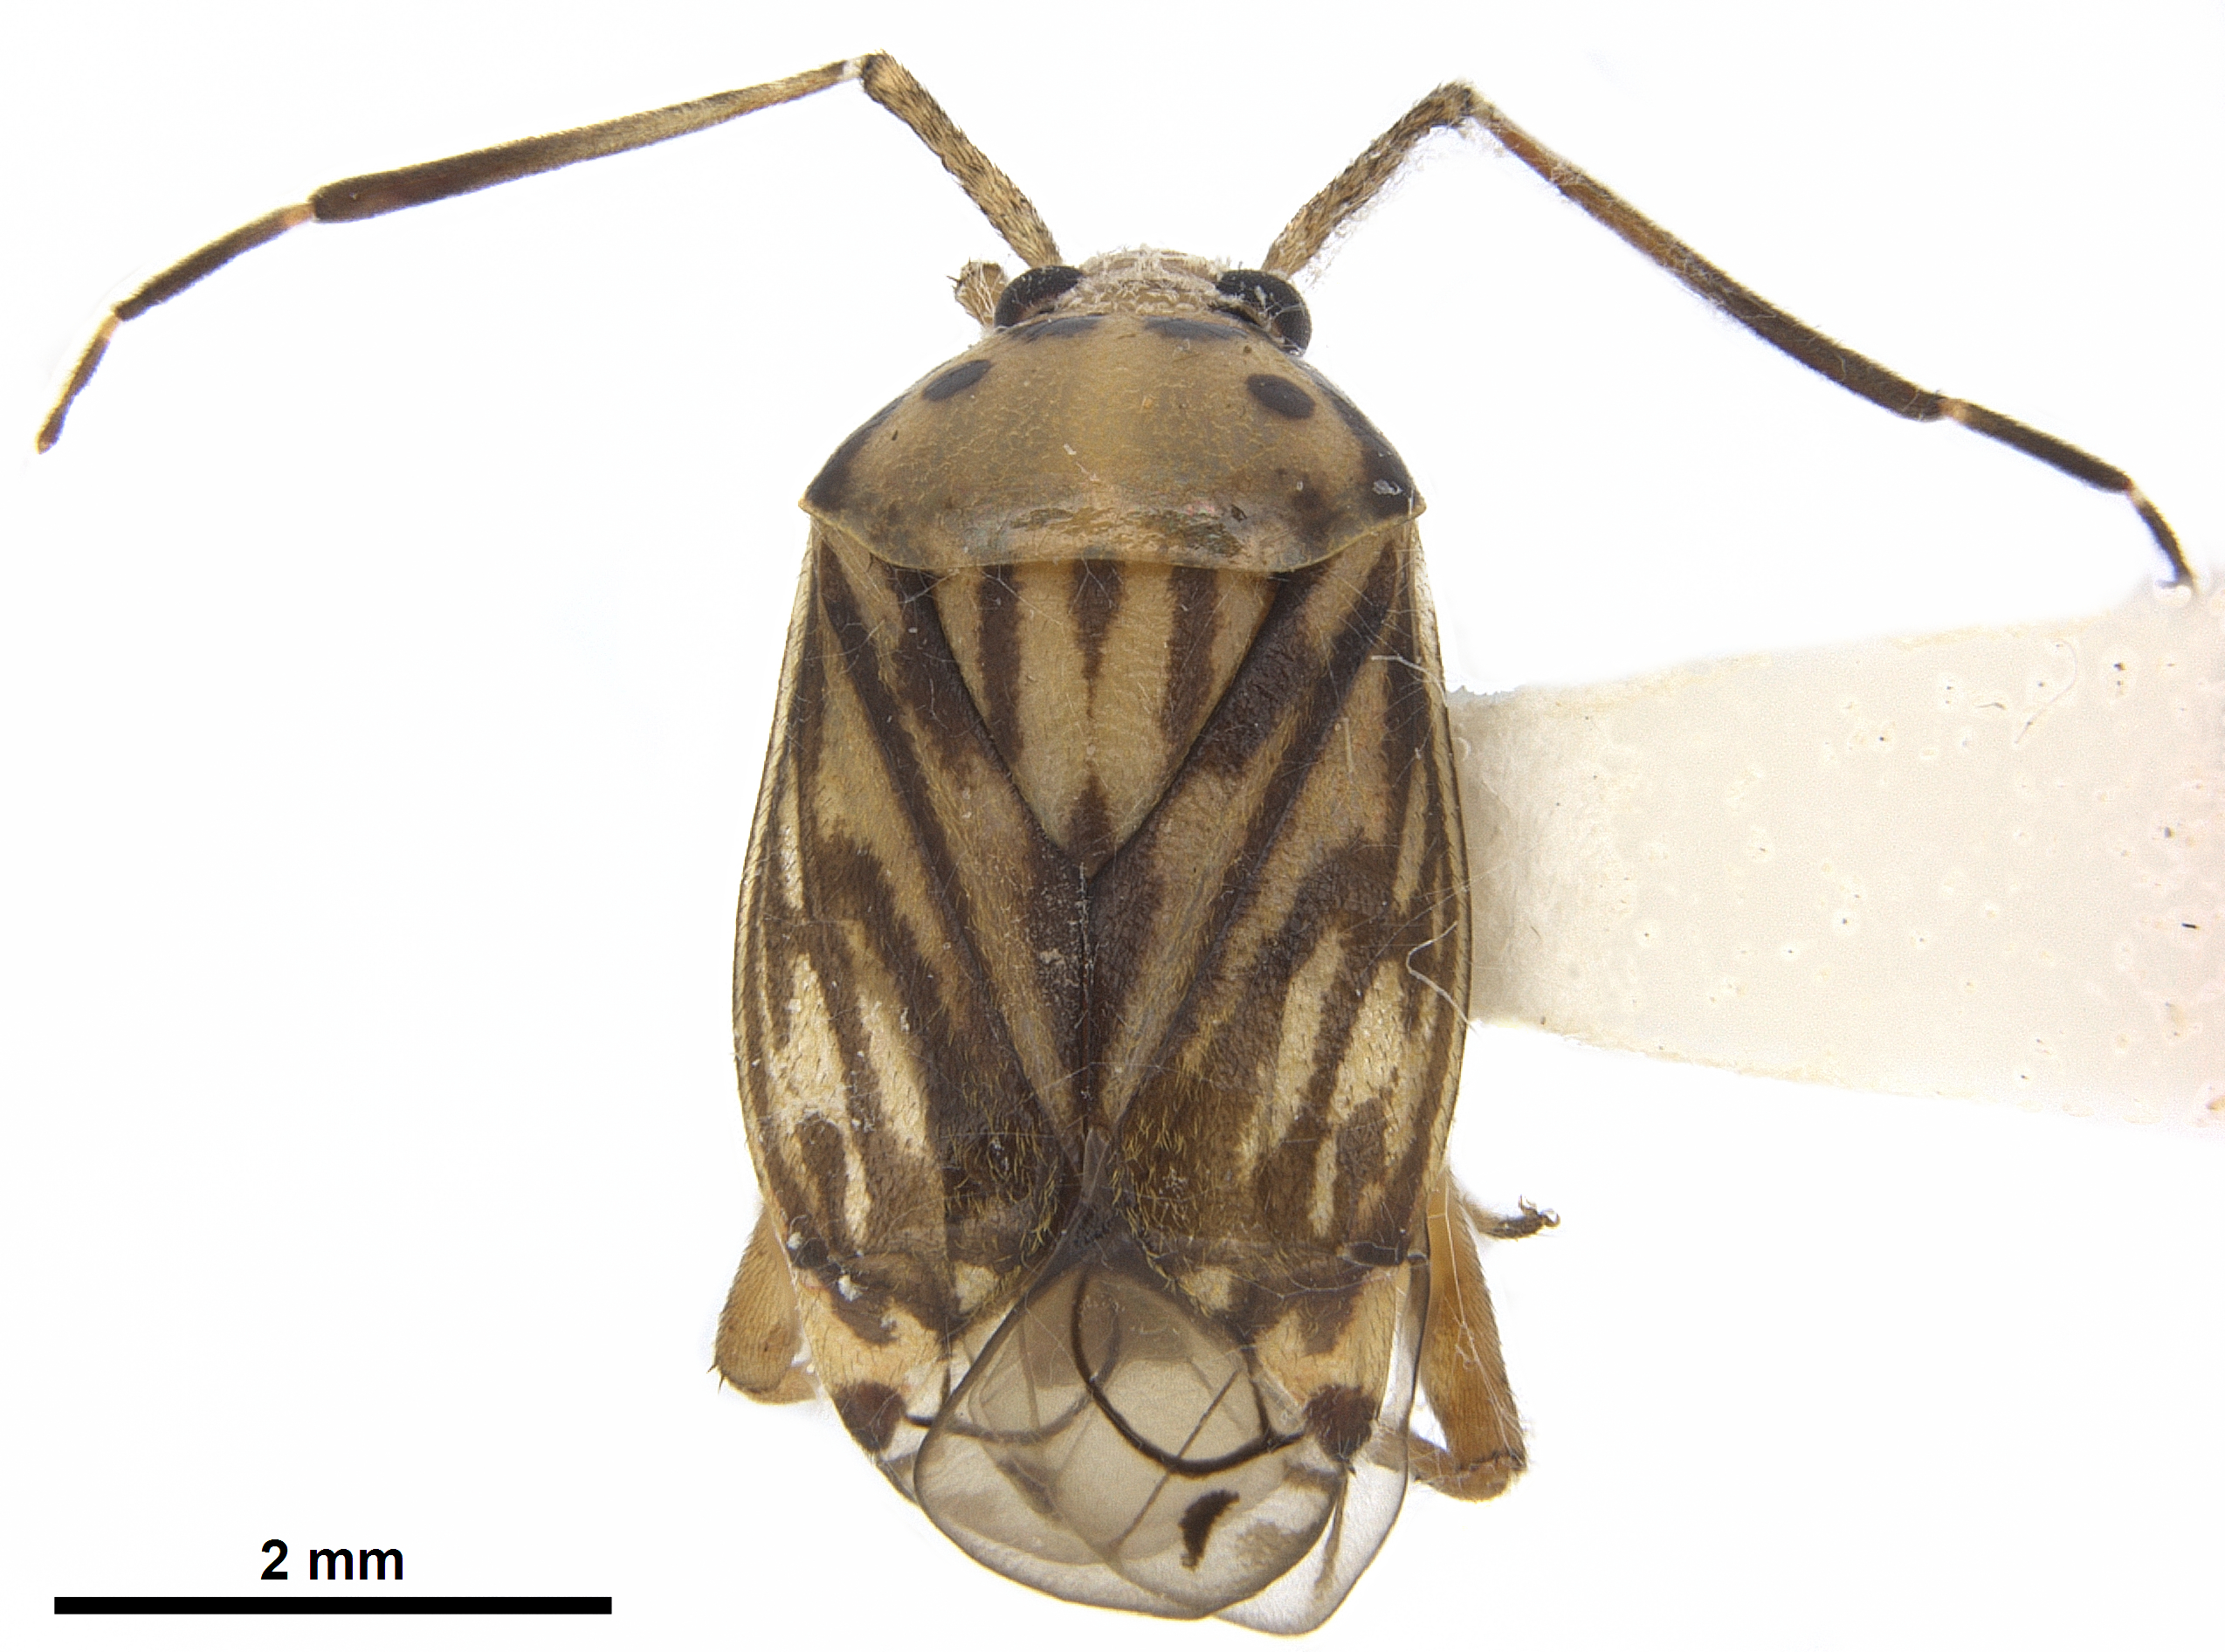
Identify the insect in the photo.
Lucitanus punctatus
